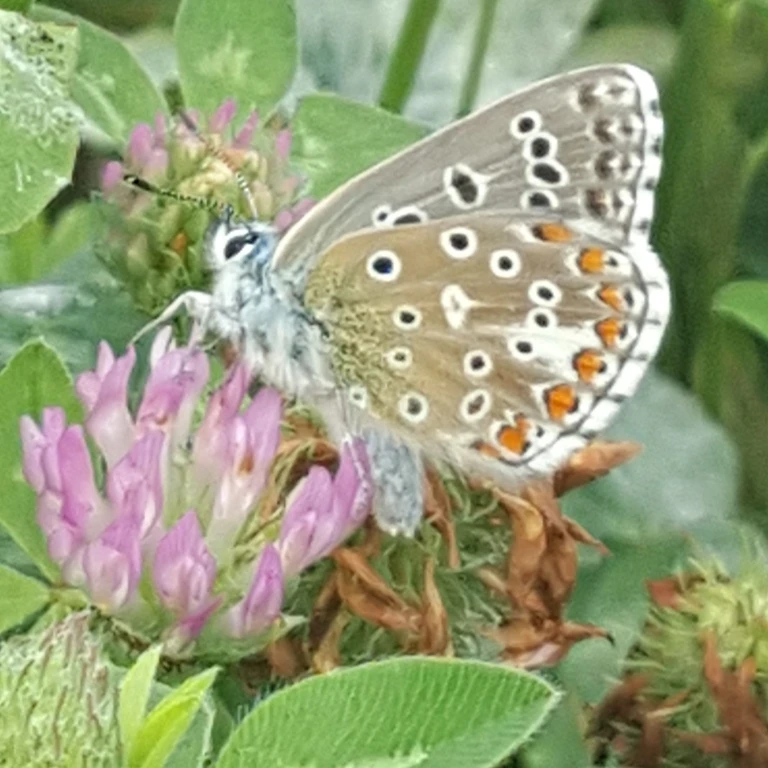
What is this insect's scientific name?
Lysandra bellargus
